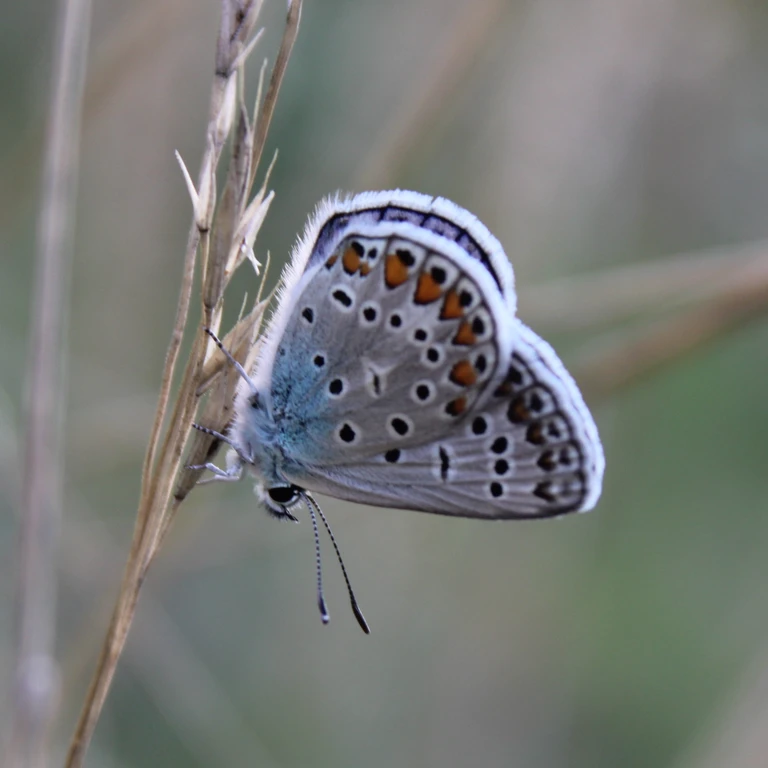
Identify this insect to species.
Polyommatus icarus
